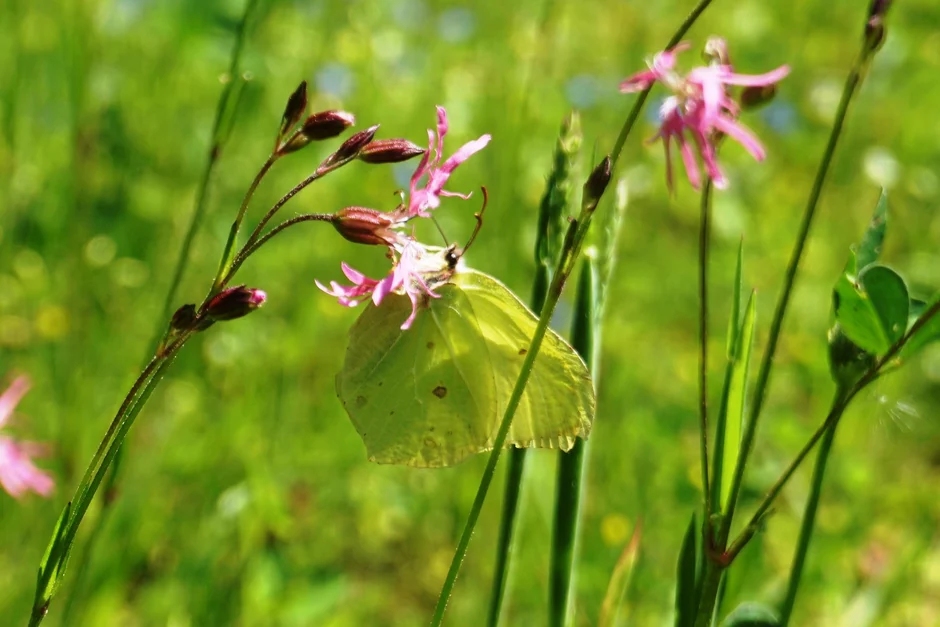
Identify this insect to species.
Gonepteryx rhamni
